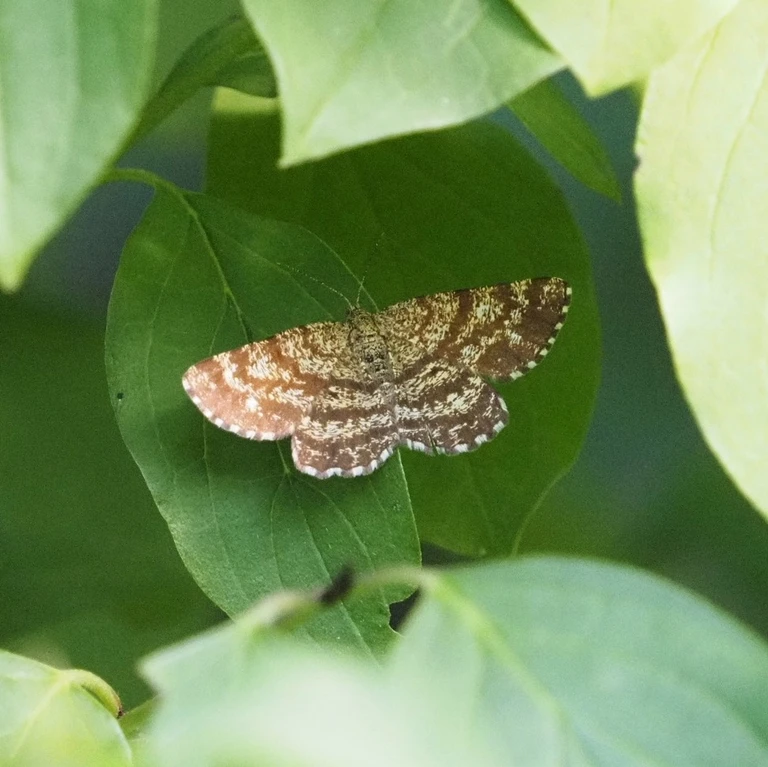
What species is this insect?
Ematurga atomaria
